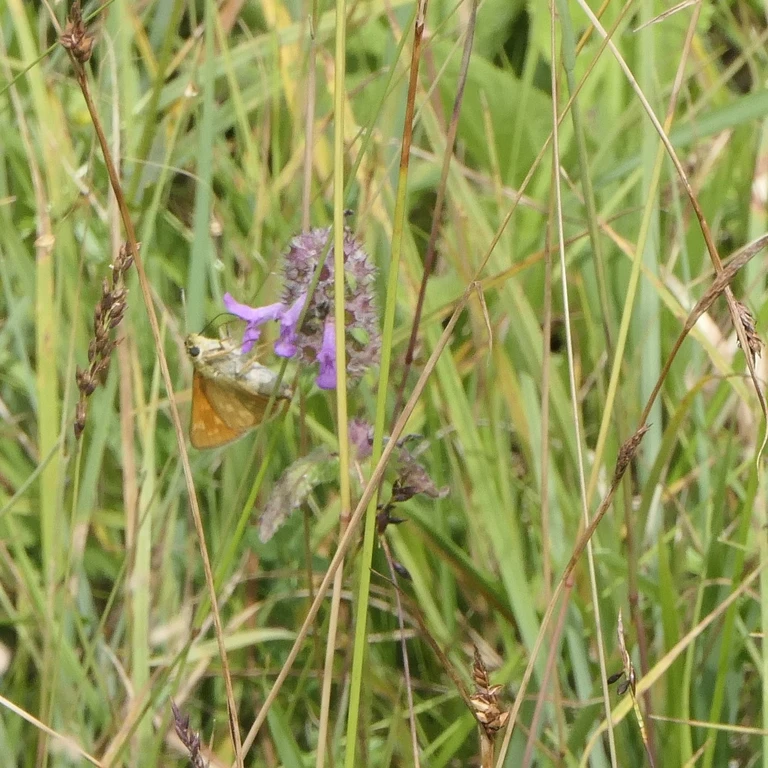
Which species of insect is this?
Ochlodes sylvanus (also Ochlodes venata)
